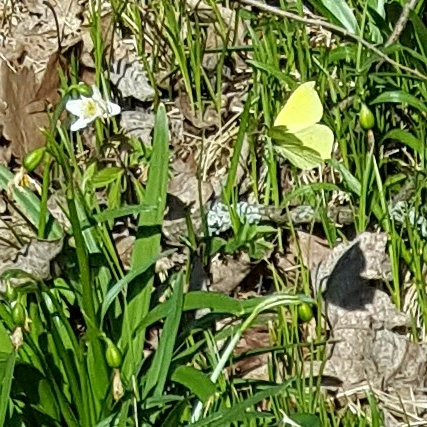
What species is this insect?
Gonepteryx rhamni
